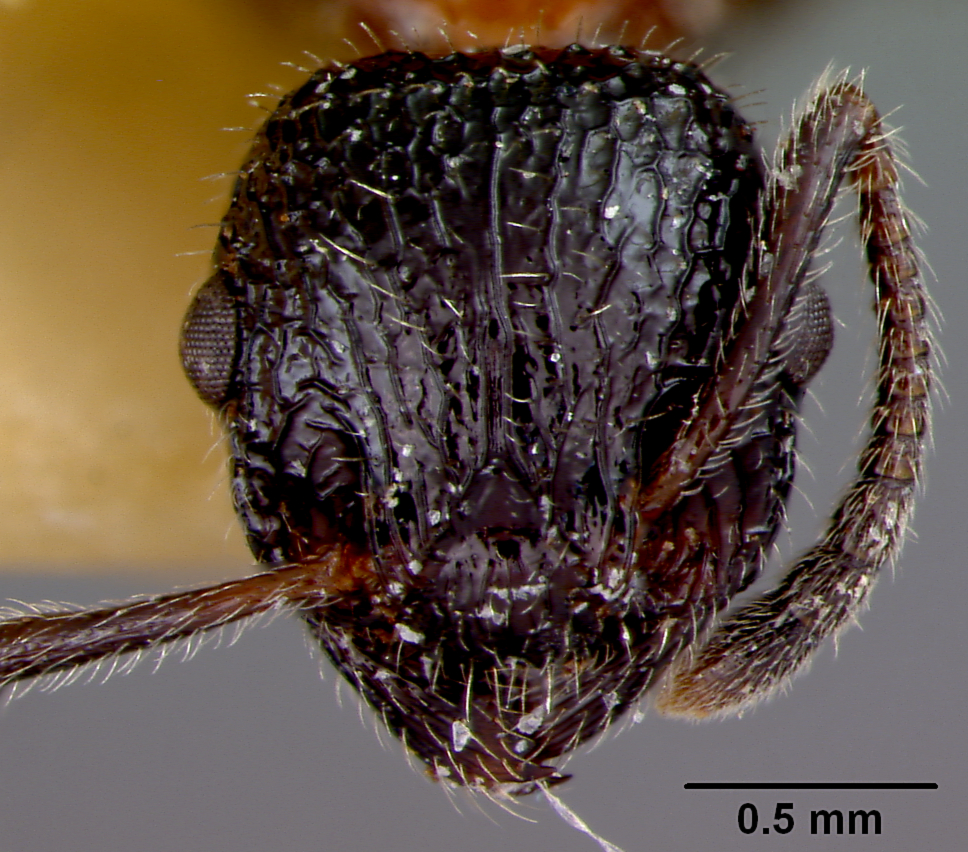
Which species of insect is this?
Poecilomyrma senirewae
